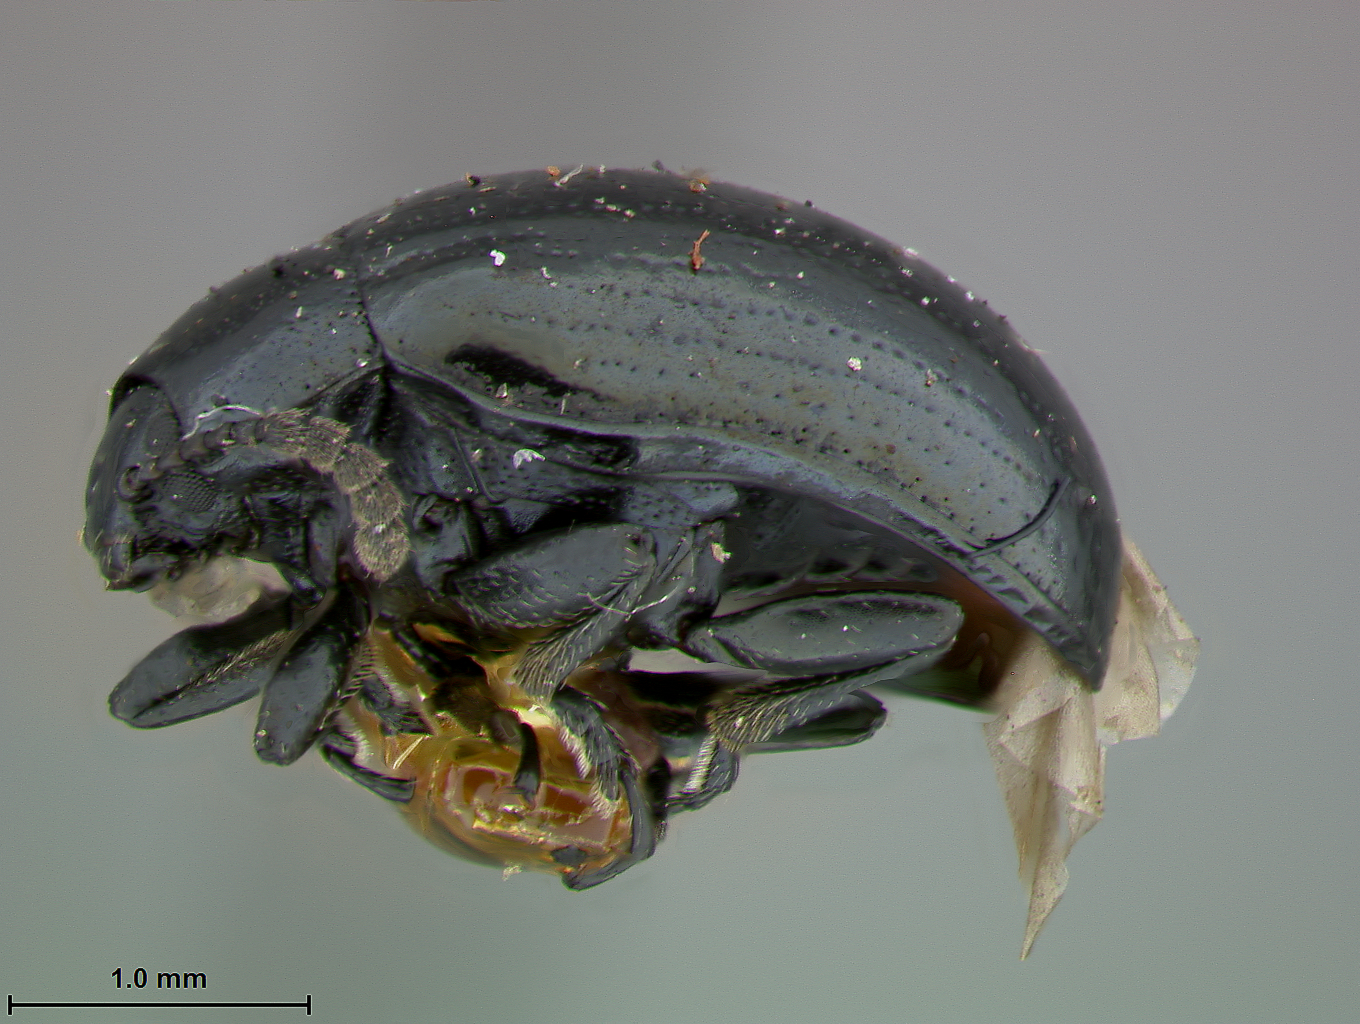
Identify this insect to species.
Phaedon americana
